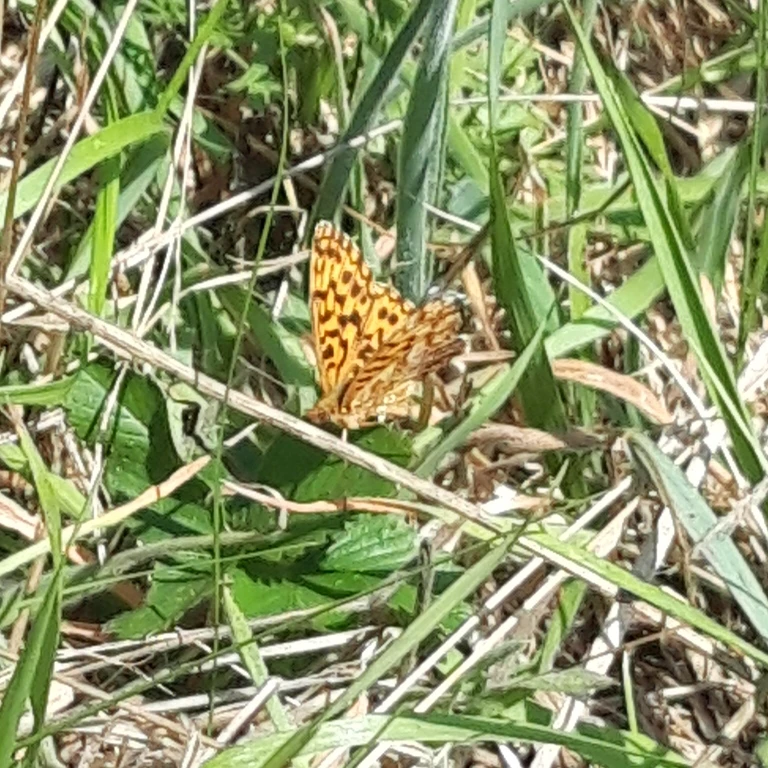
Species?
Boloria dia
